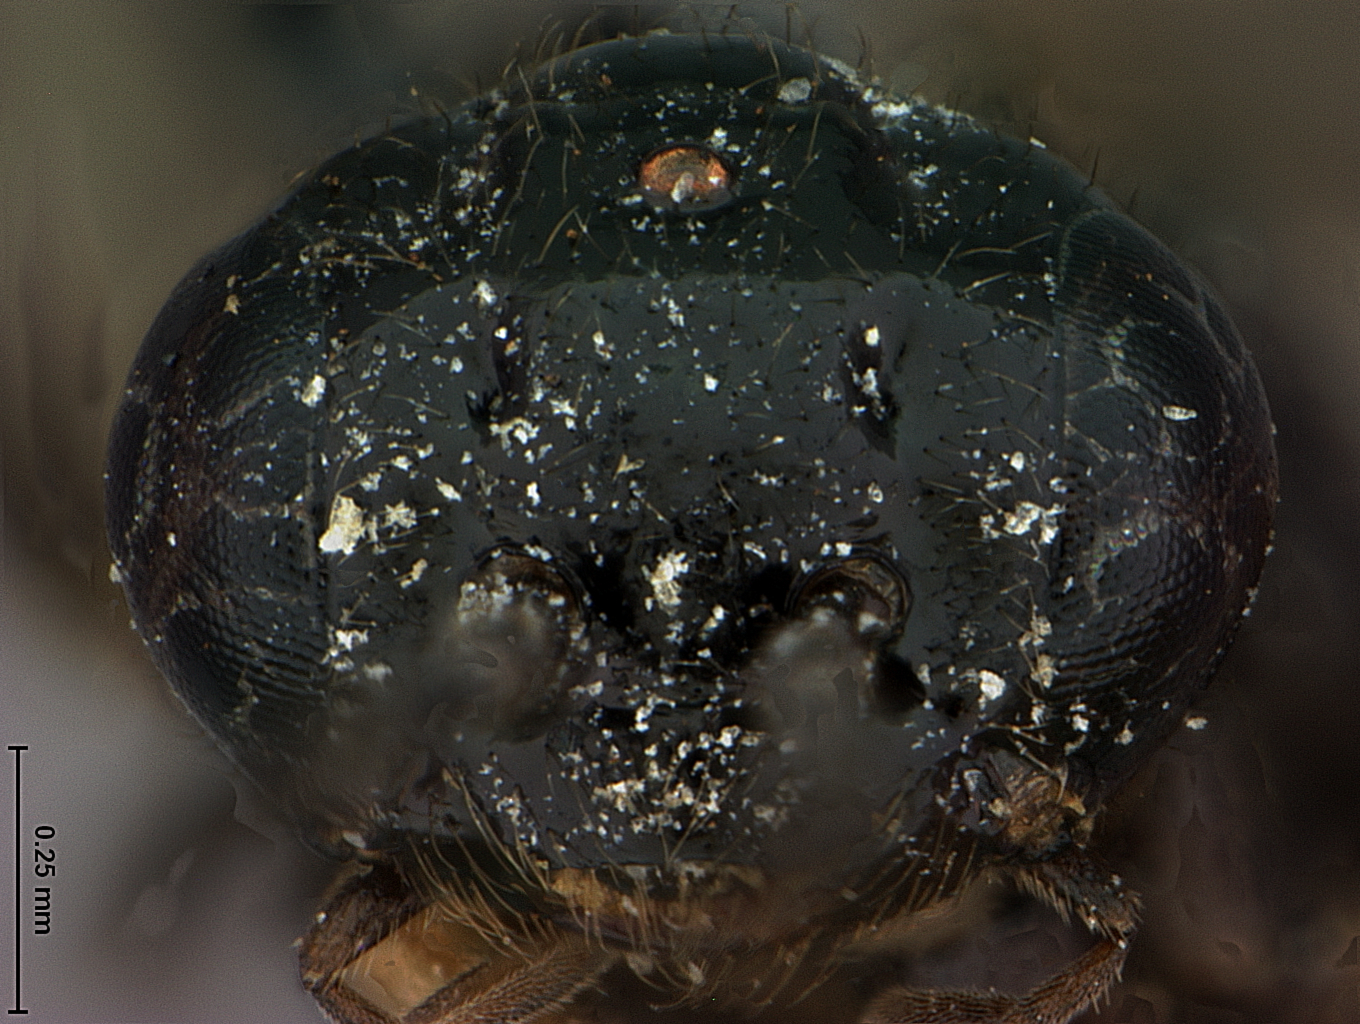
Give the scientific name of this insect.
Profenusa mainensis
